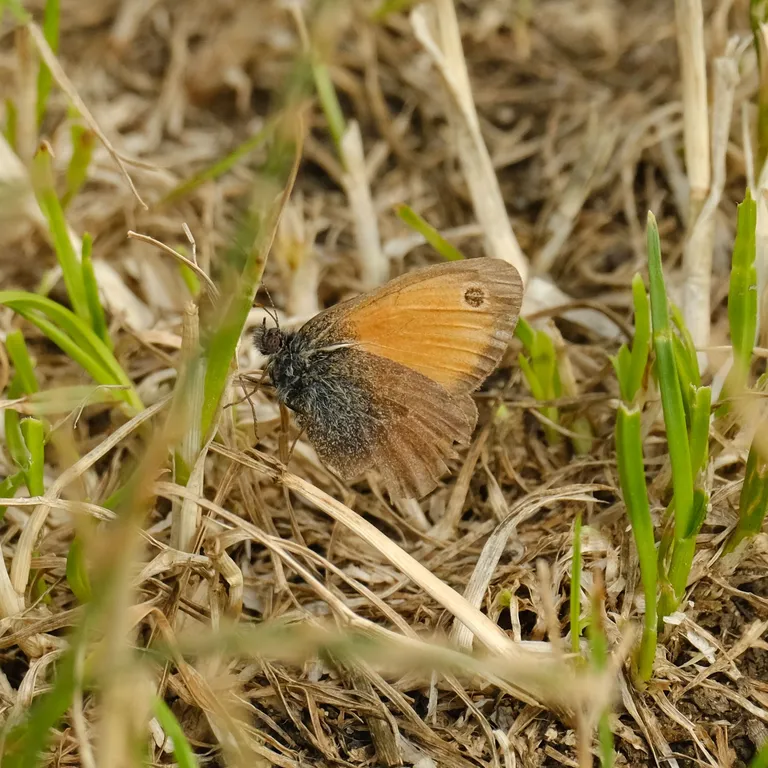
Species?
Coenonympha pamphilus
